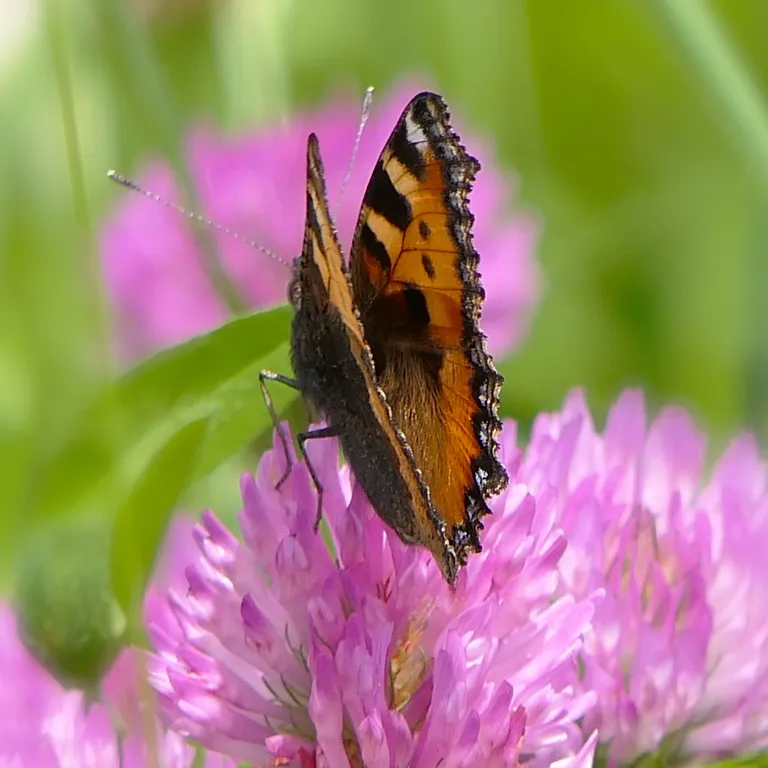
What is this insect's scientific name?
Aglais urticae
